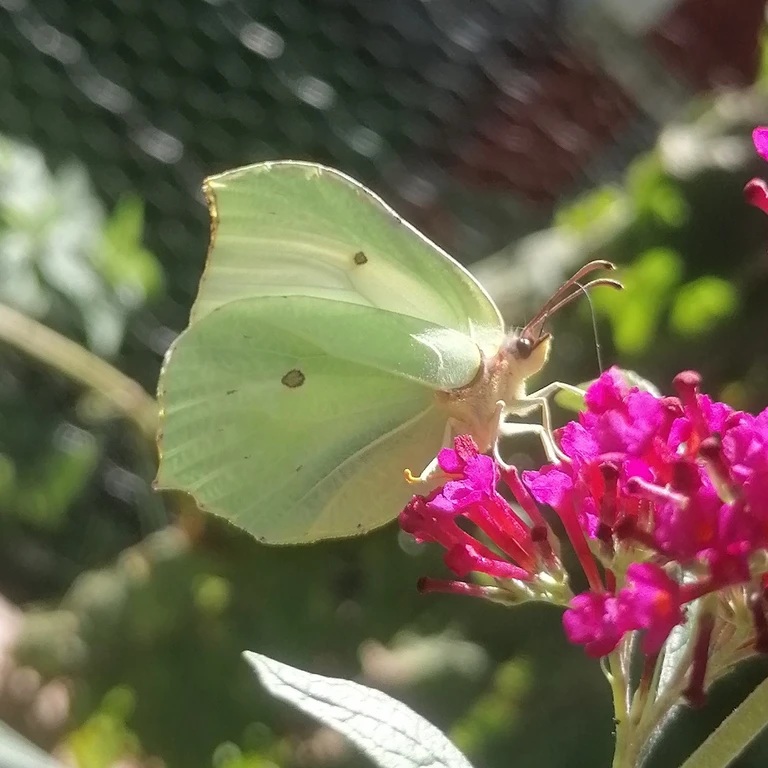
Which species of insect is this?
Gonepteryx rhamni
